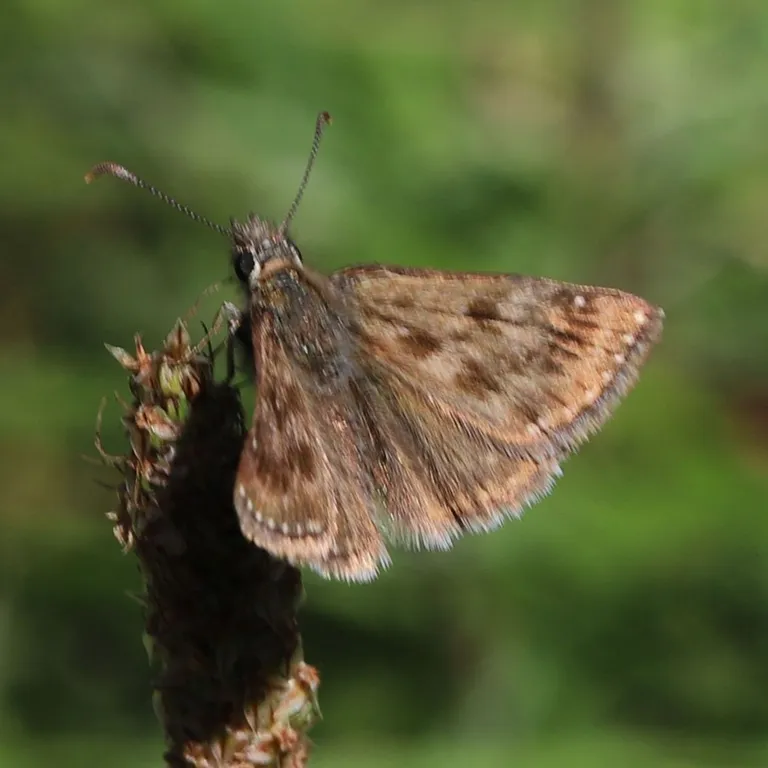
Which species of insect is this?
Erynnis tages
